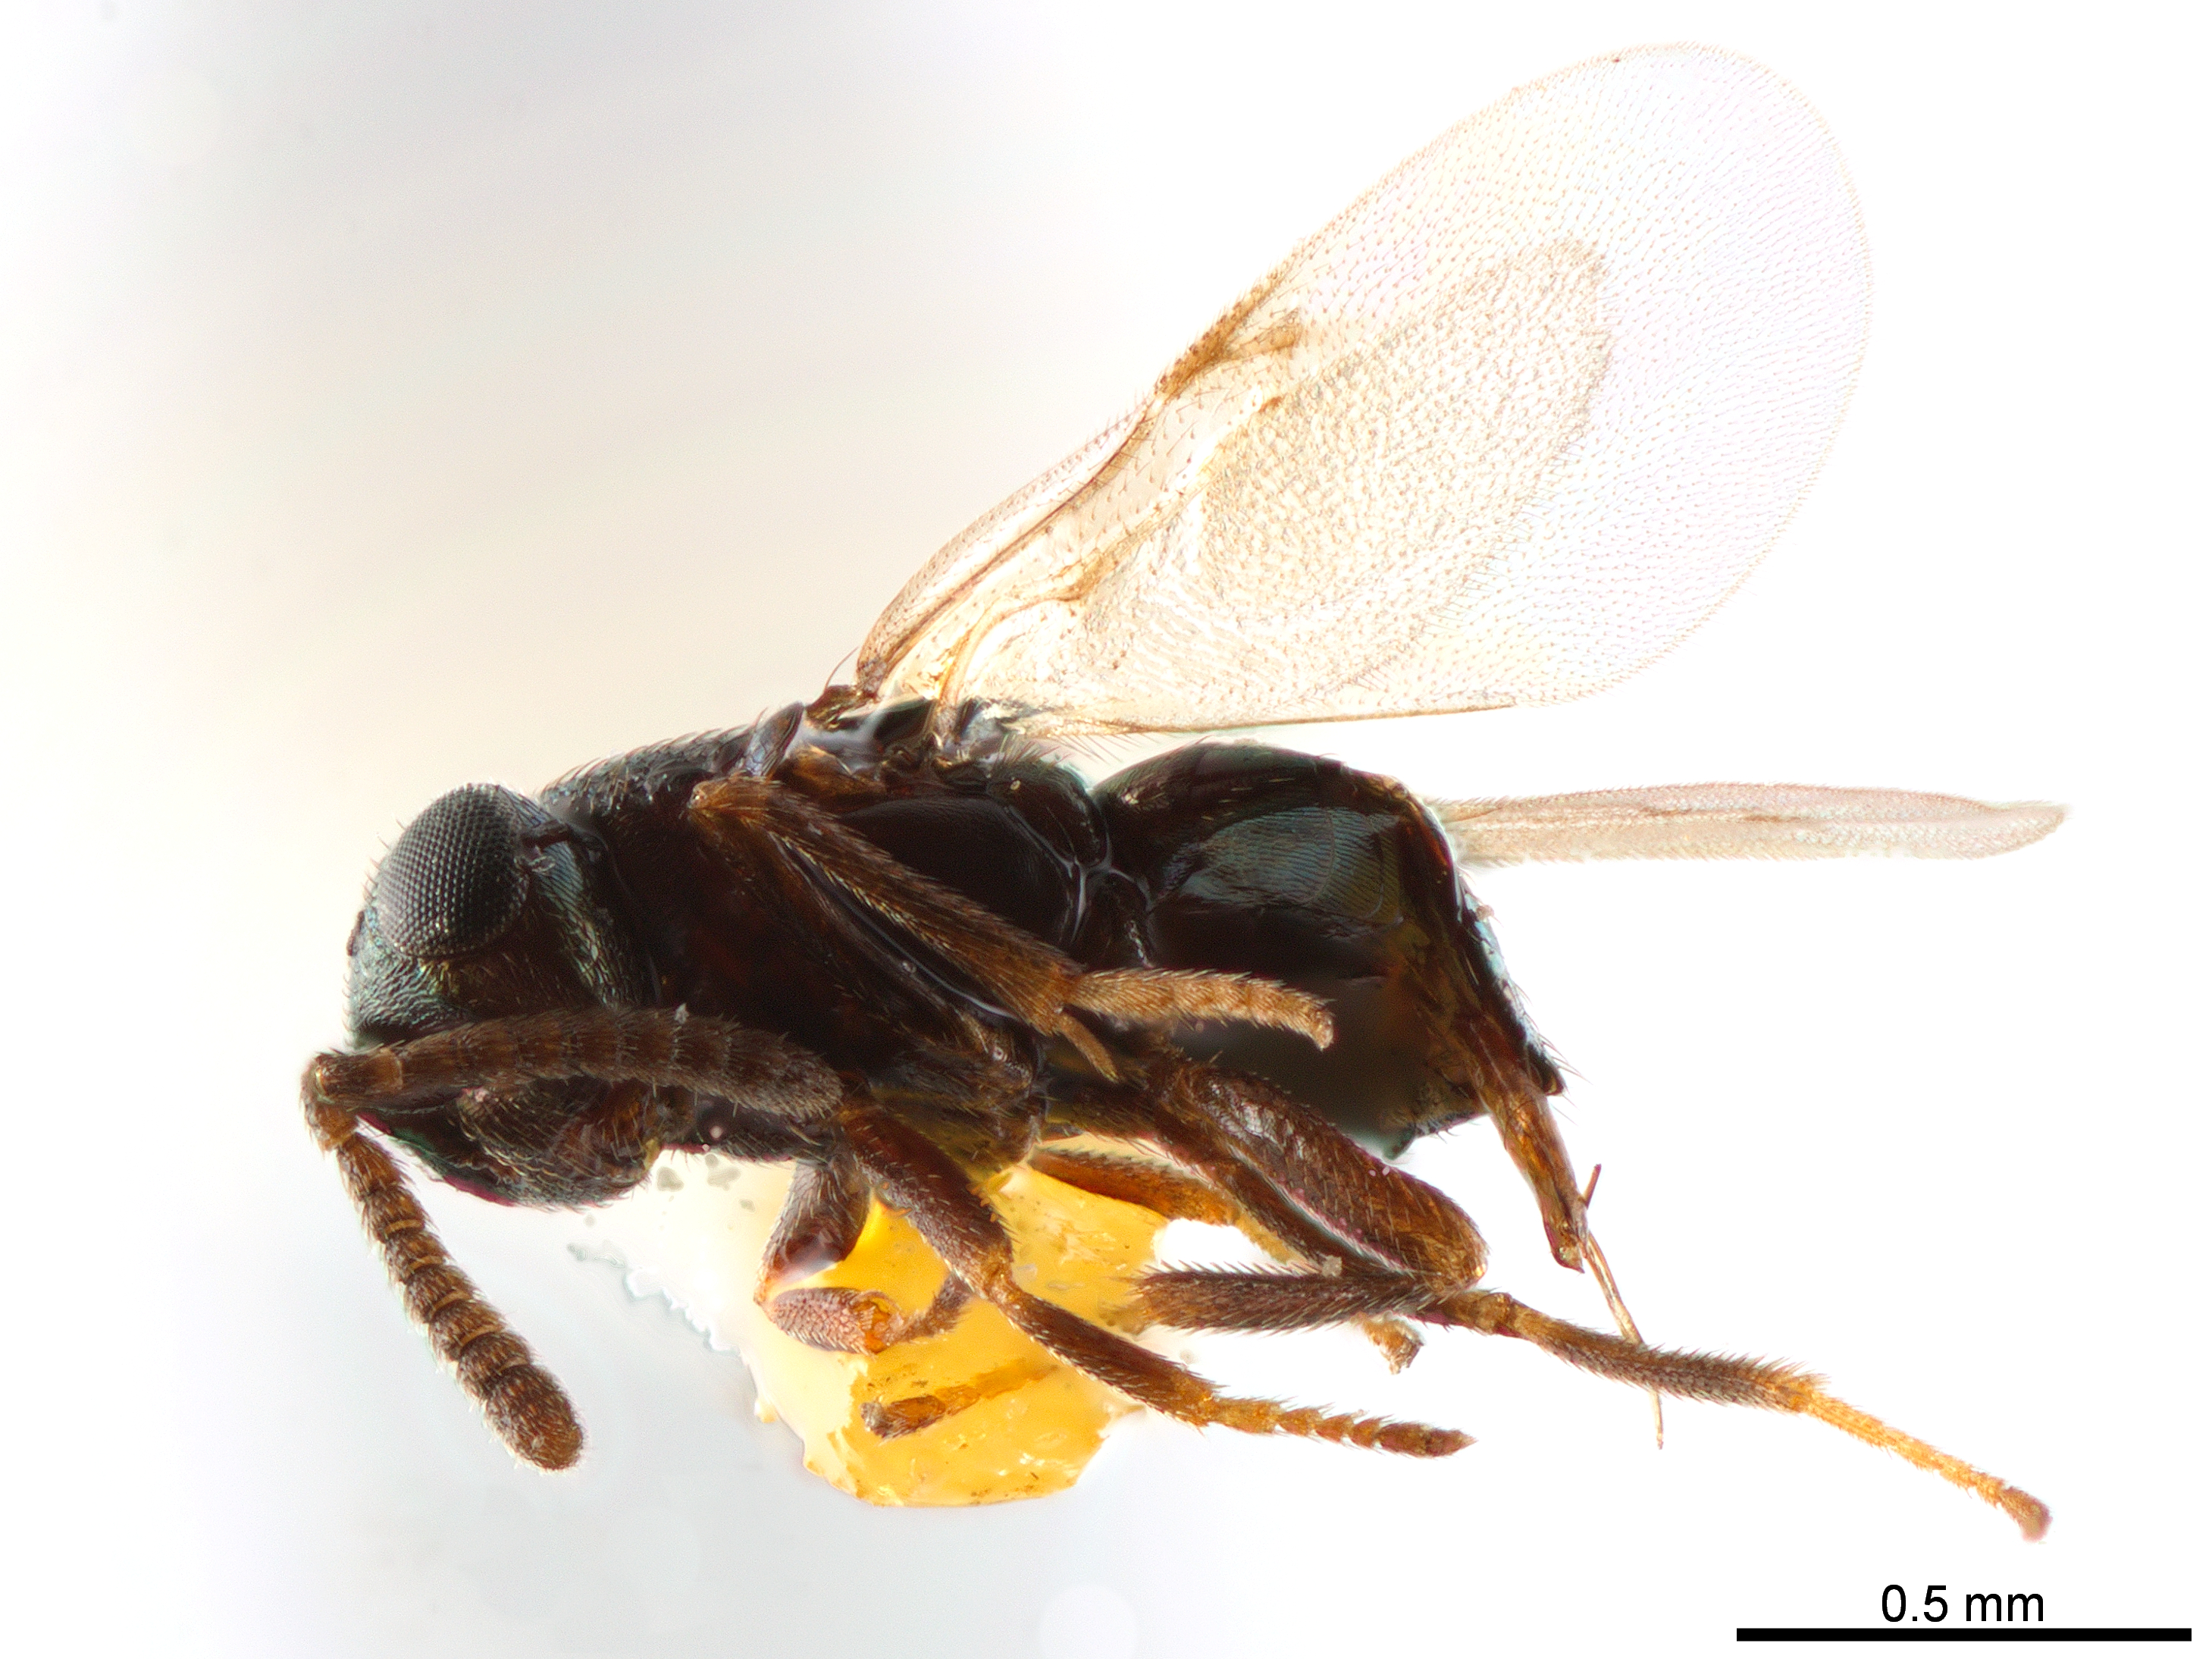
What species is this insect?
Aschitus subterraneus
